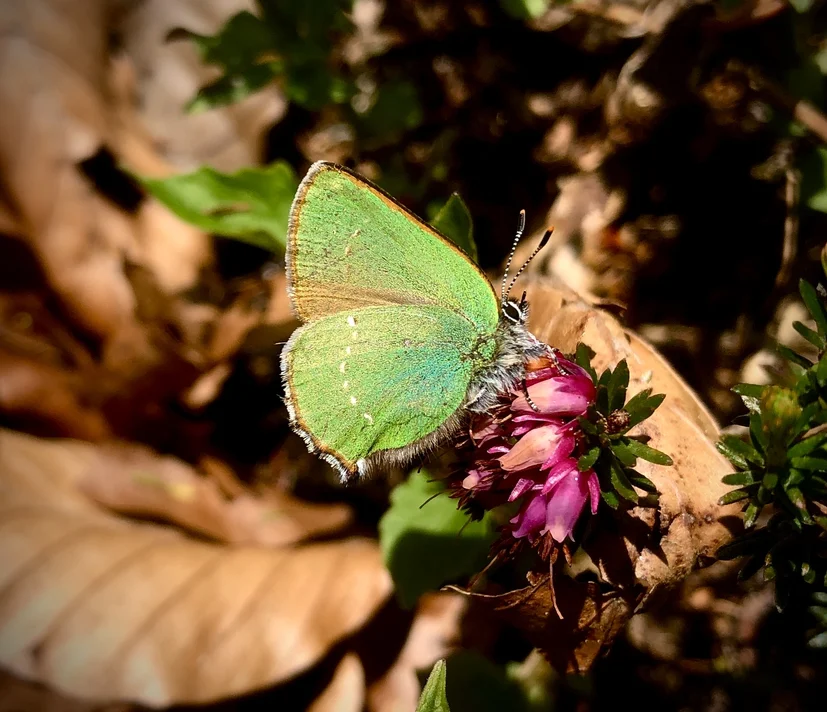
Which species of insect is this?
Callophrys rubi
